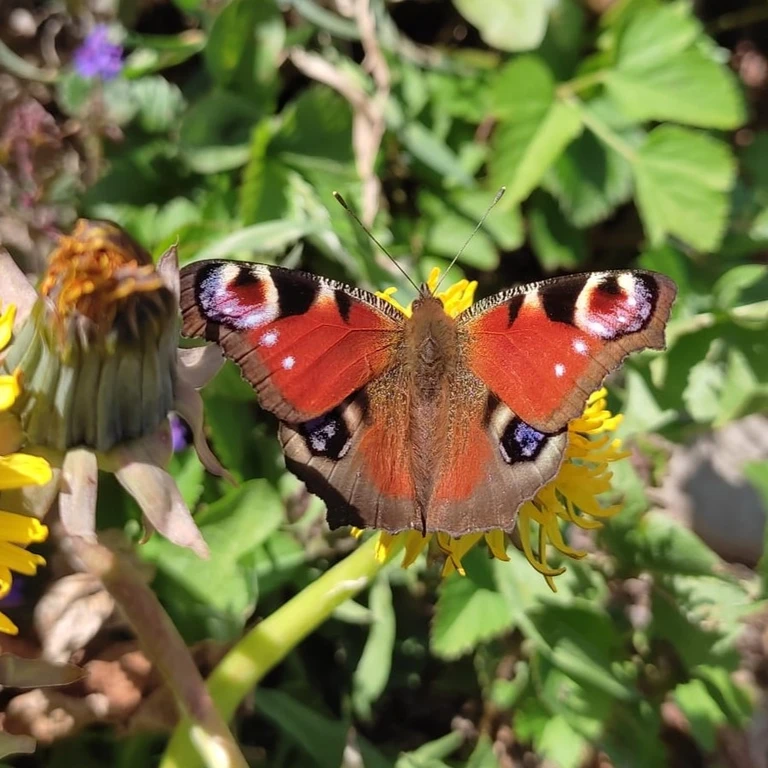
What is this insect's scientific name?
Aglais io
